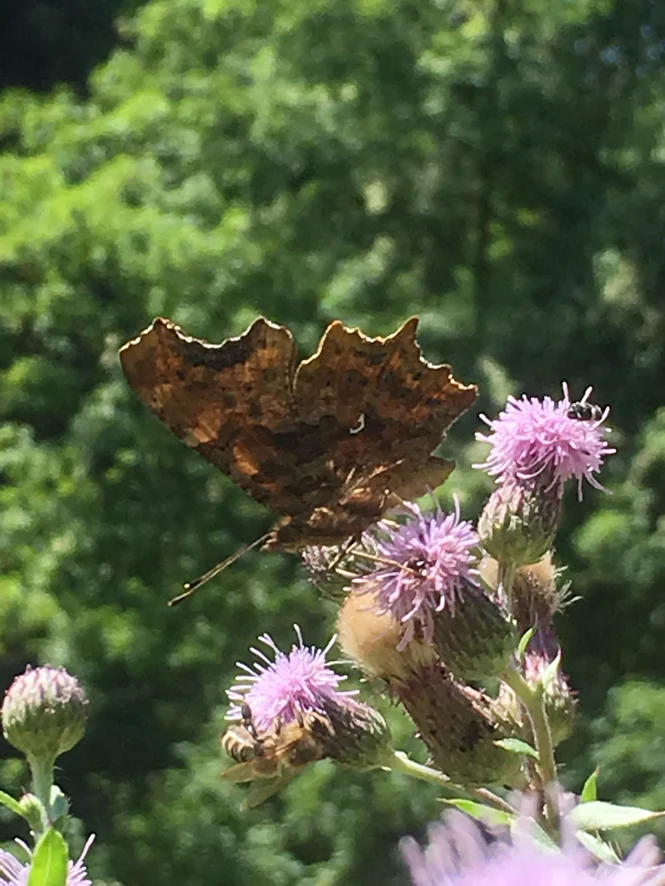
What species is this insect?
Polygonia c-album
